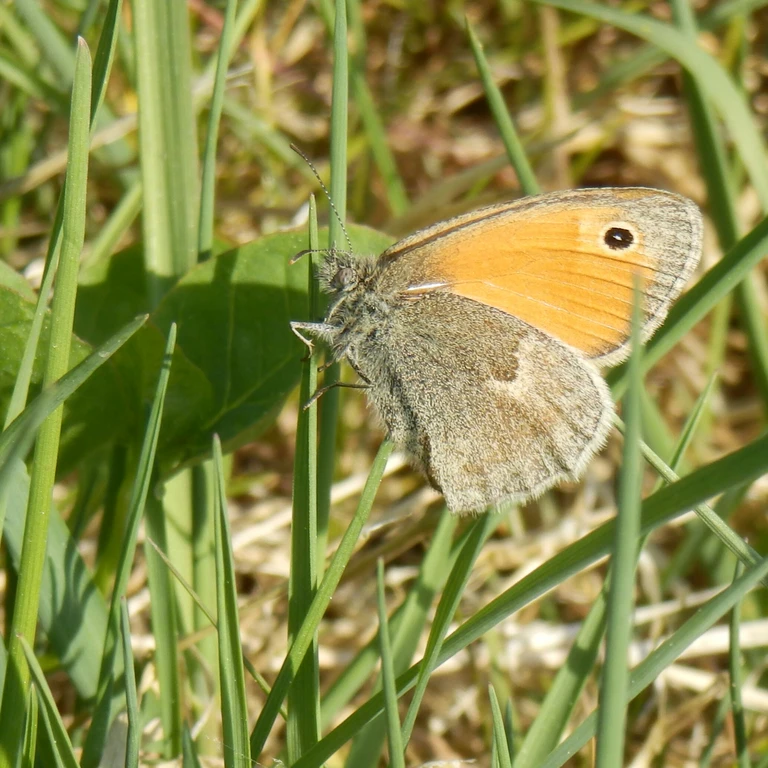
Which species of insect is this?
Coenonympha pamphilus
